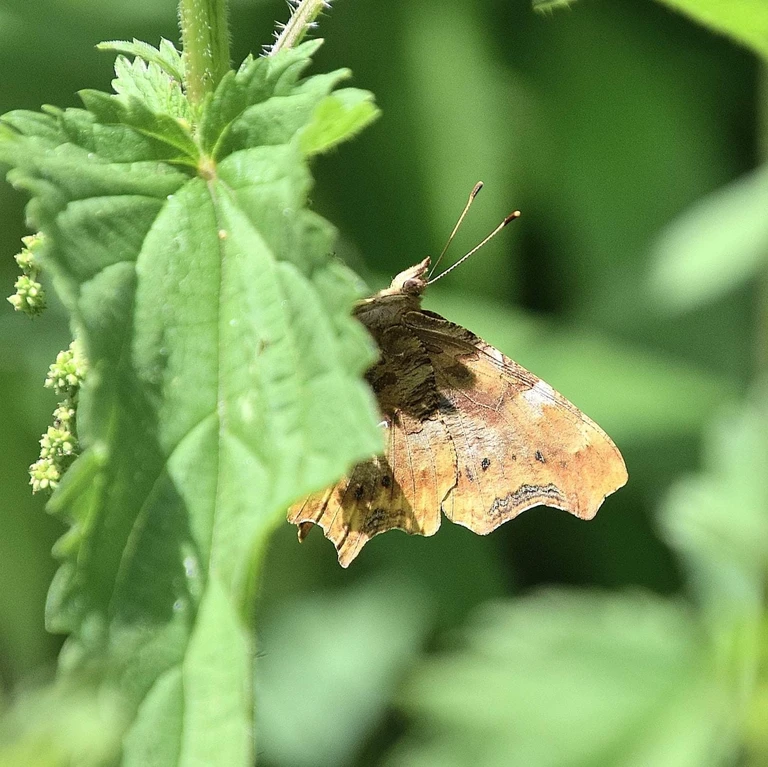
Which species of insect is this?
Polygonia c-album
